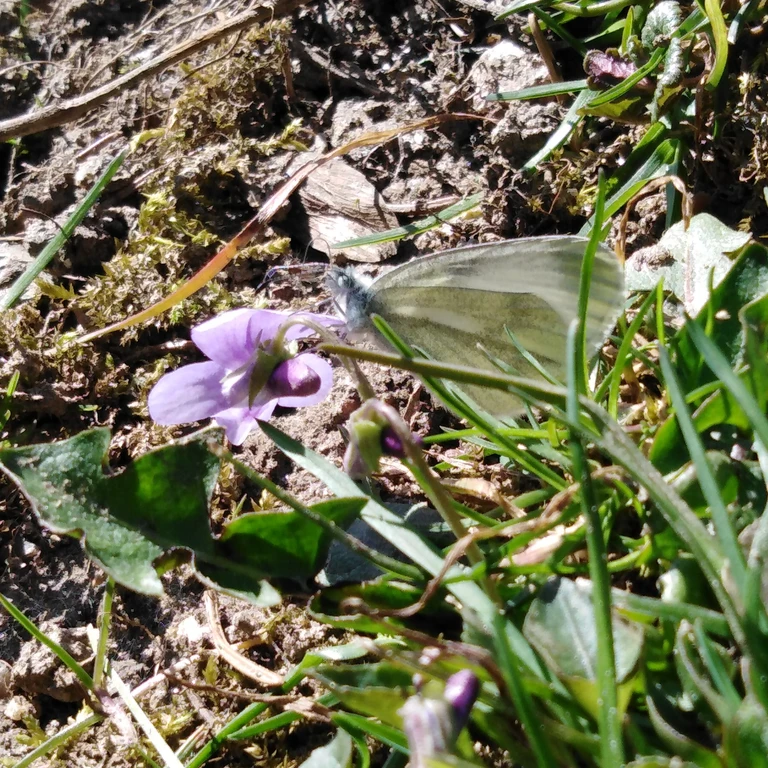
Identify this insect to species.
Leptidea sinapis/juvernica
